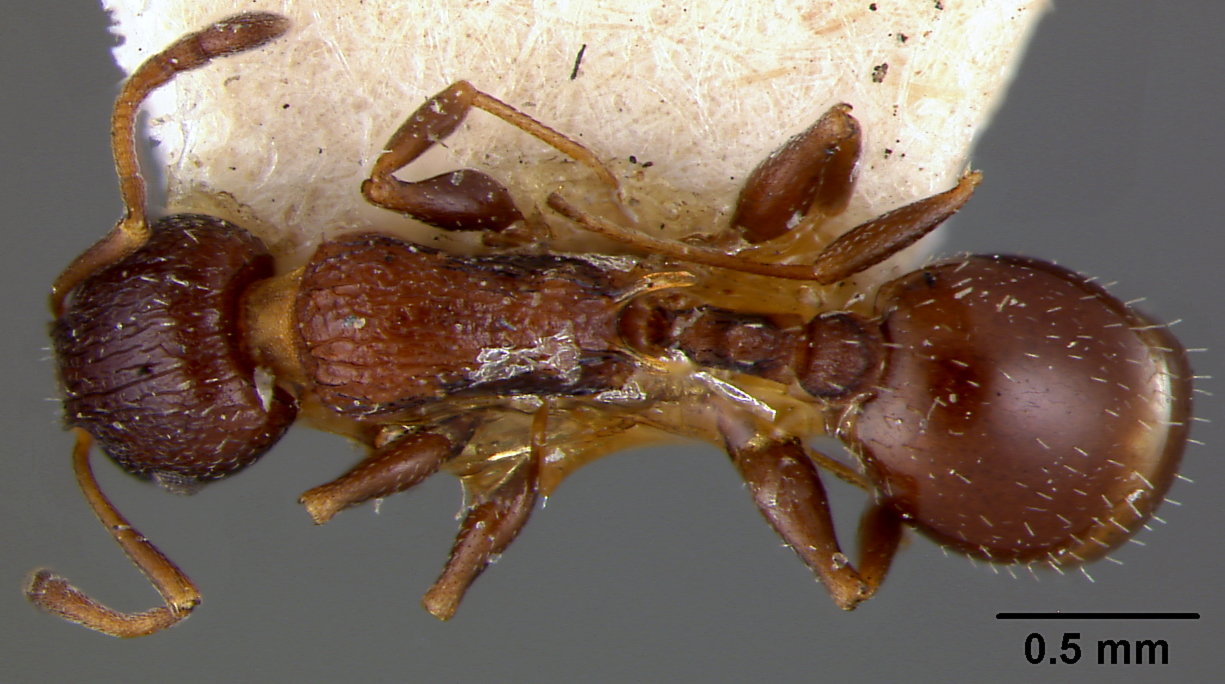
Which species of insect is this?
Leptothorax flavispinus
